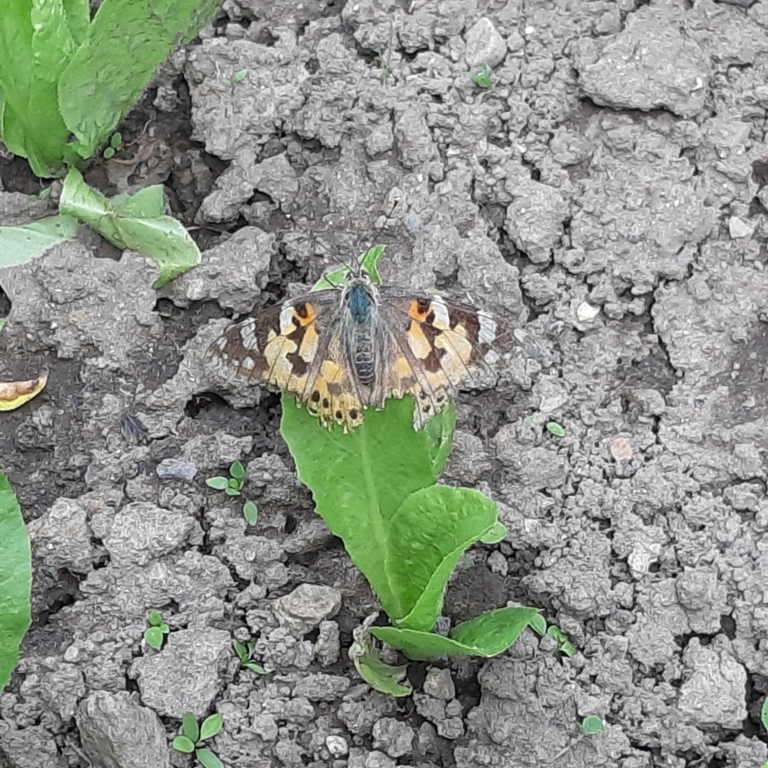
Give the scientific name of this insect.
Vanessa cardui
